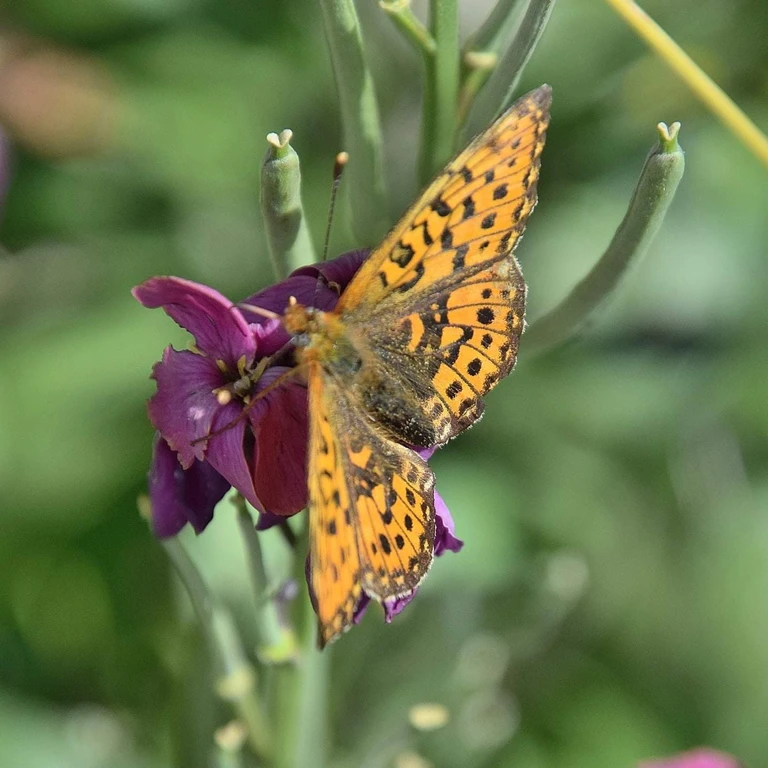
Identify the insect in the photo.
Boloria euphrosyne (also Clossiana euphrosyne)
